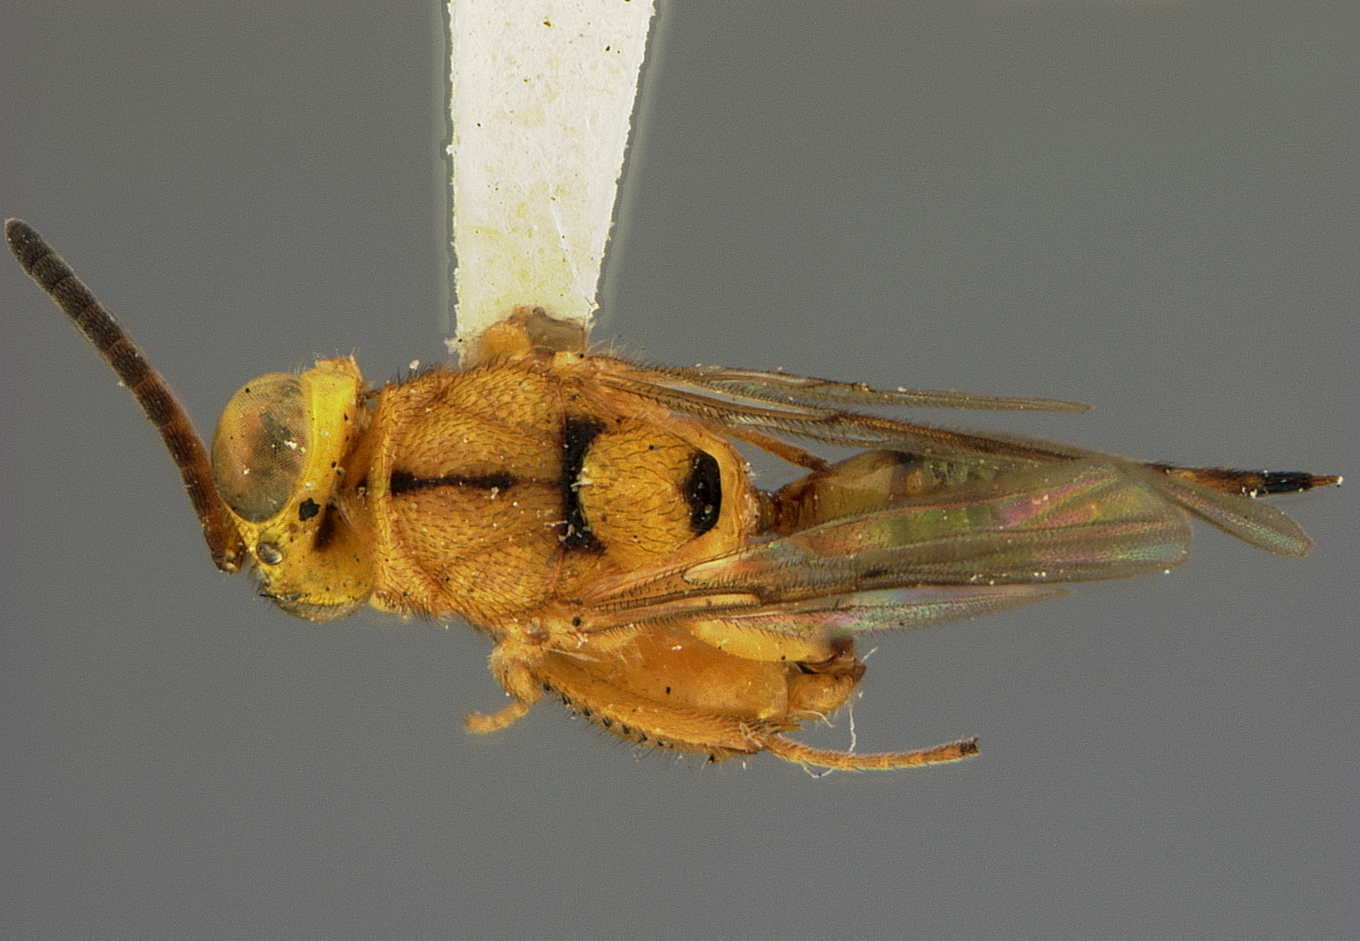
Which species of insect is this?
Spilochalcis unilineata
